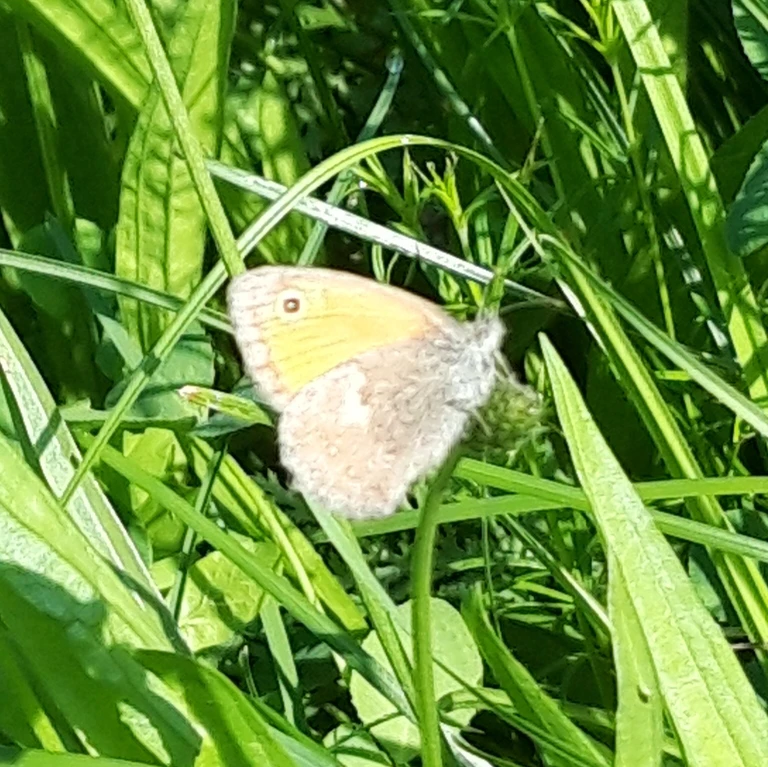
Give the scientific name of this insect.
Coenonympha pamphilus
